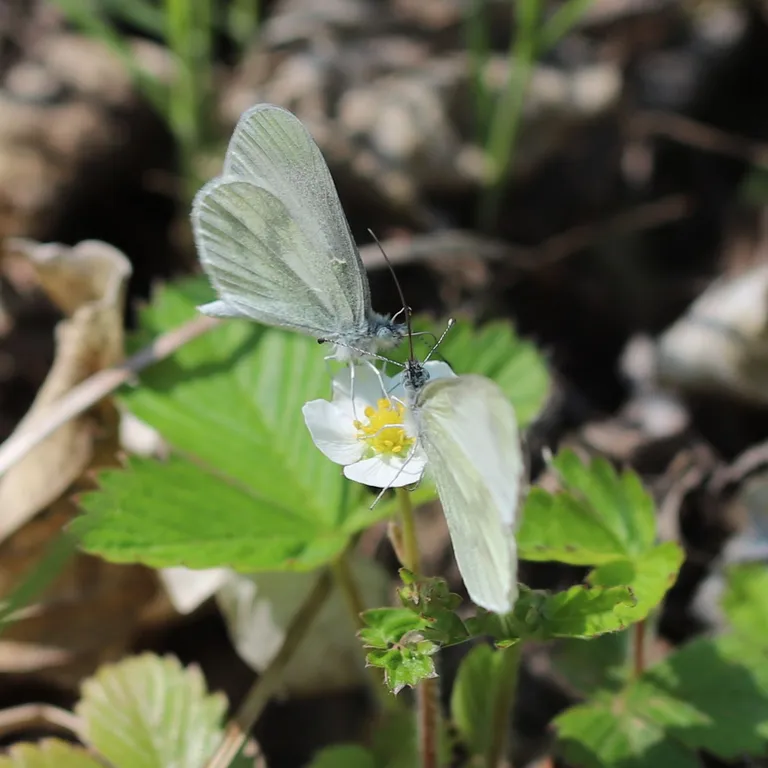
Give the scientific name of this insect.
Leptidea sinapis/juvernica
